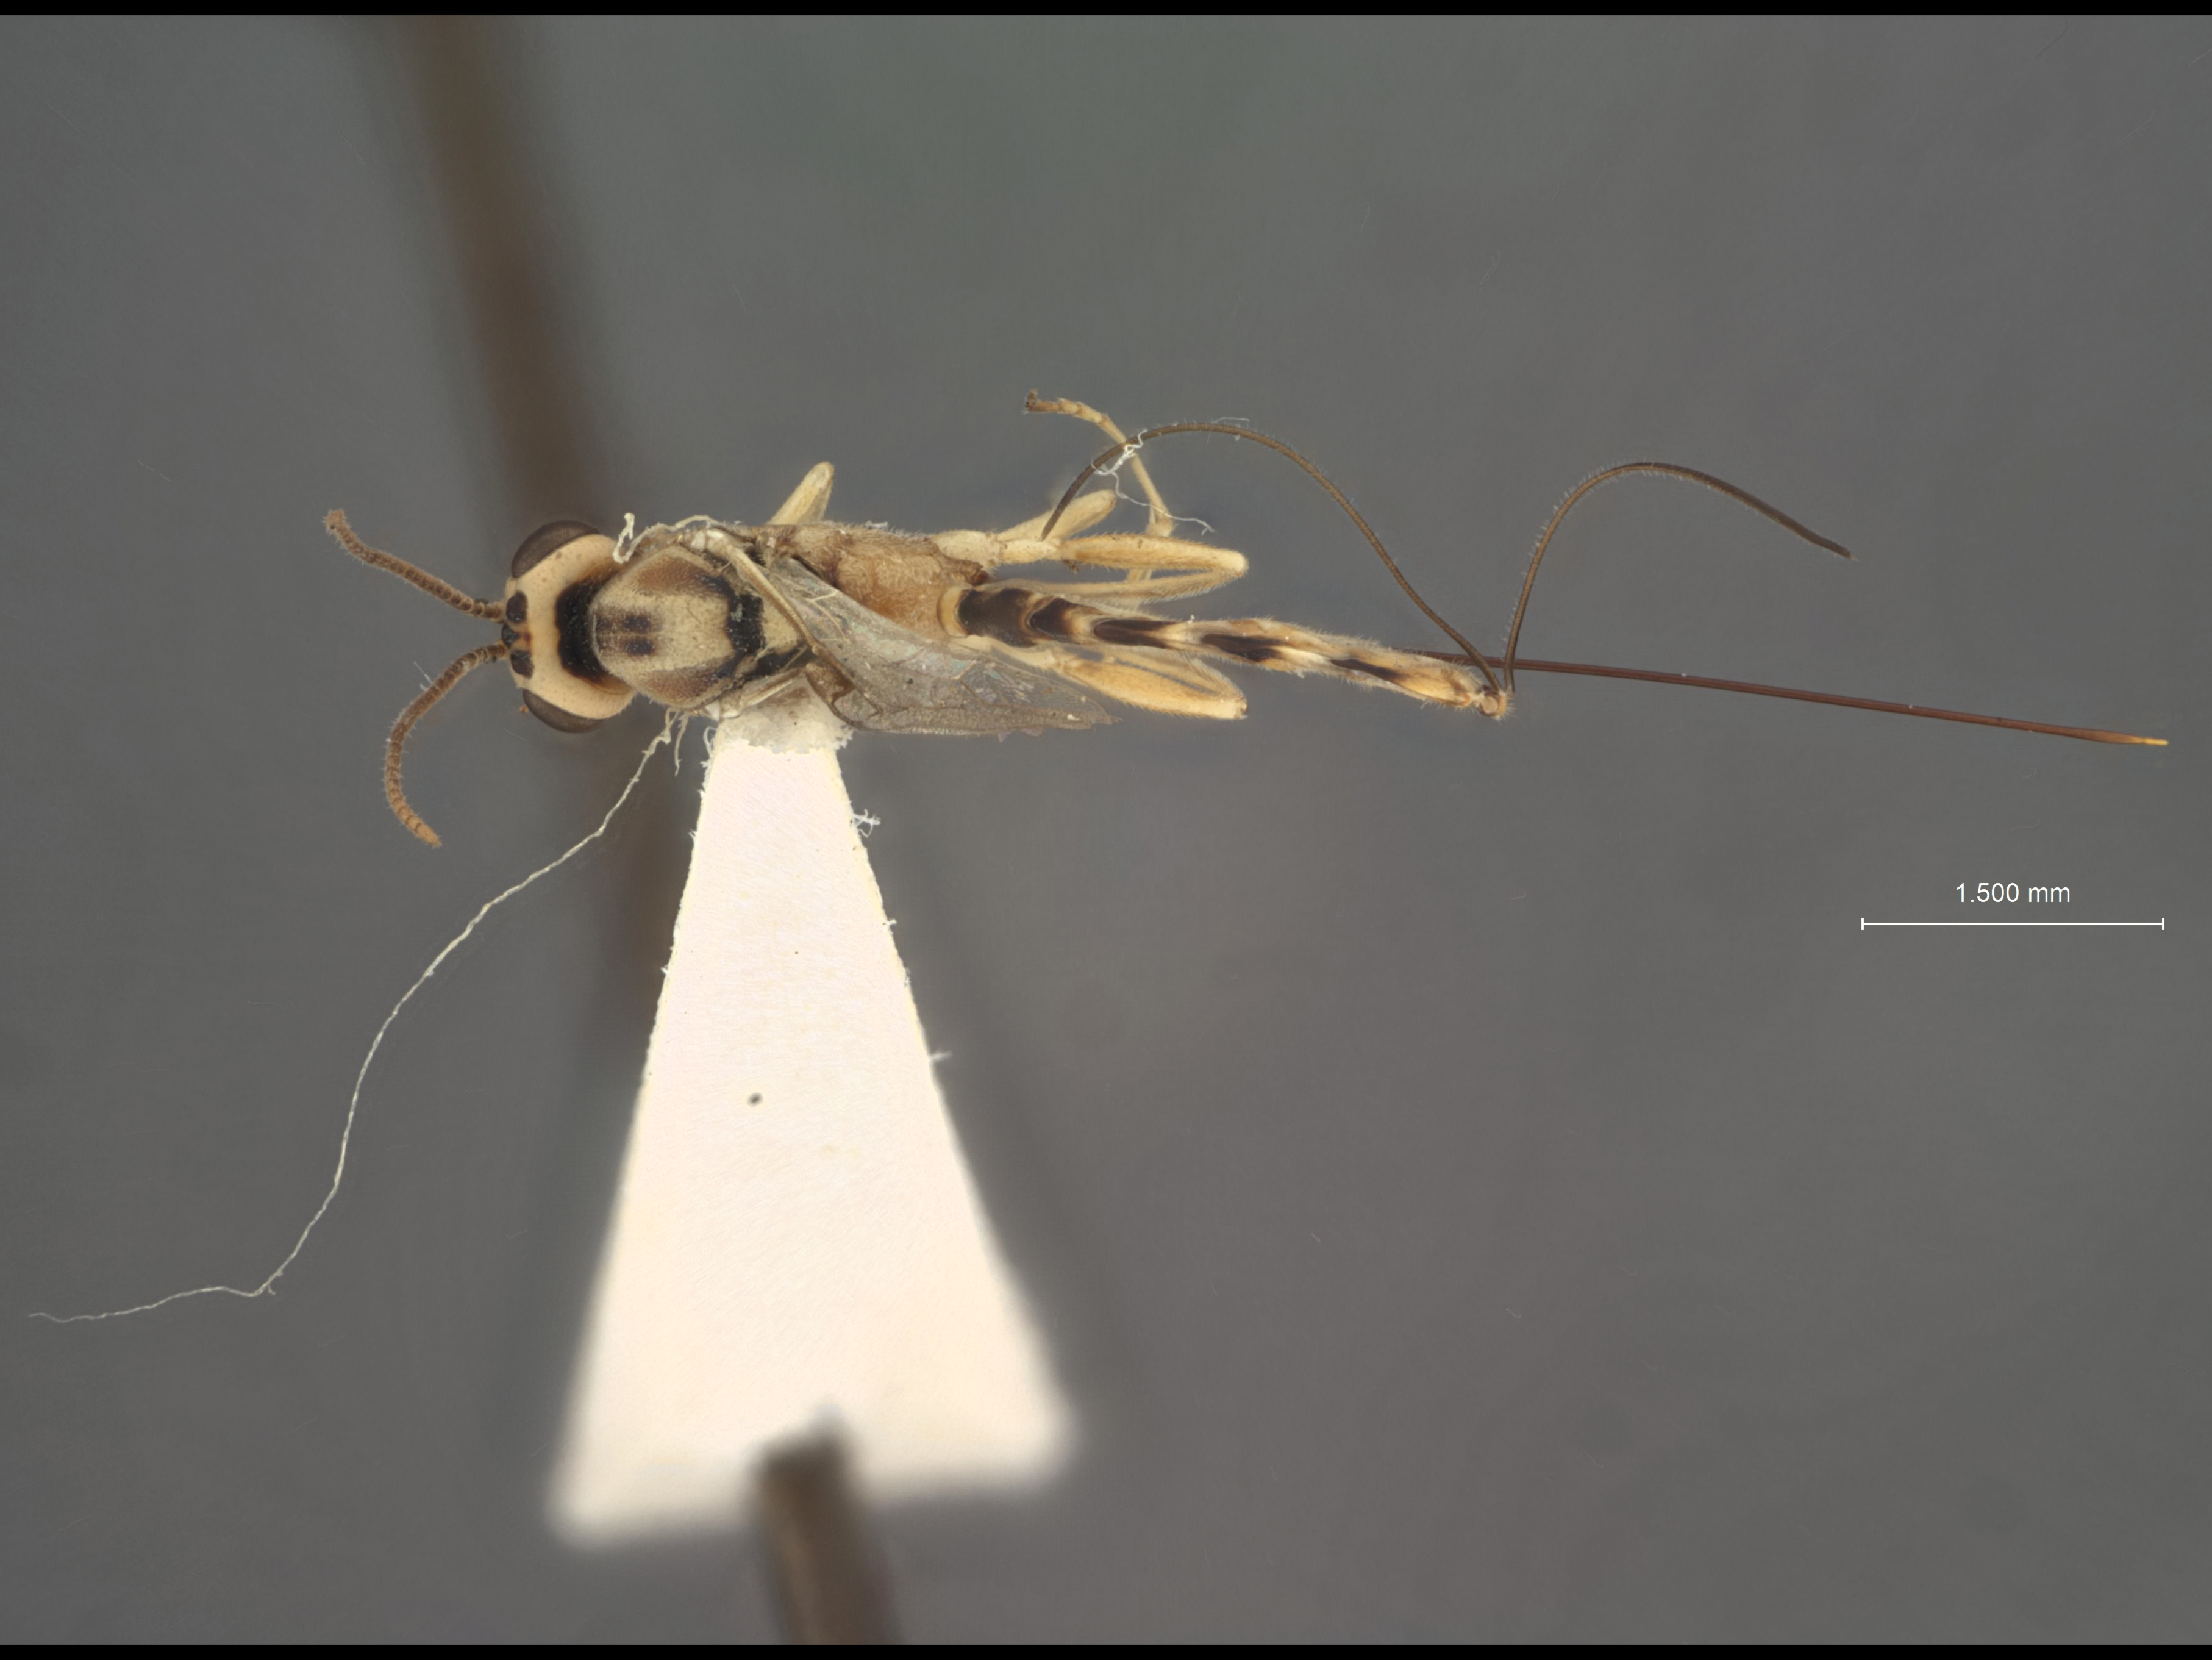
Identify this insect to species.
Temelucha connata
